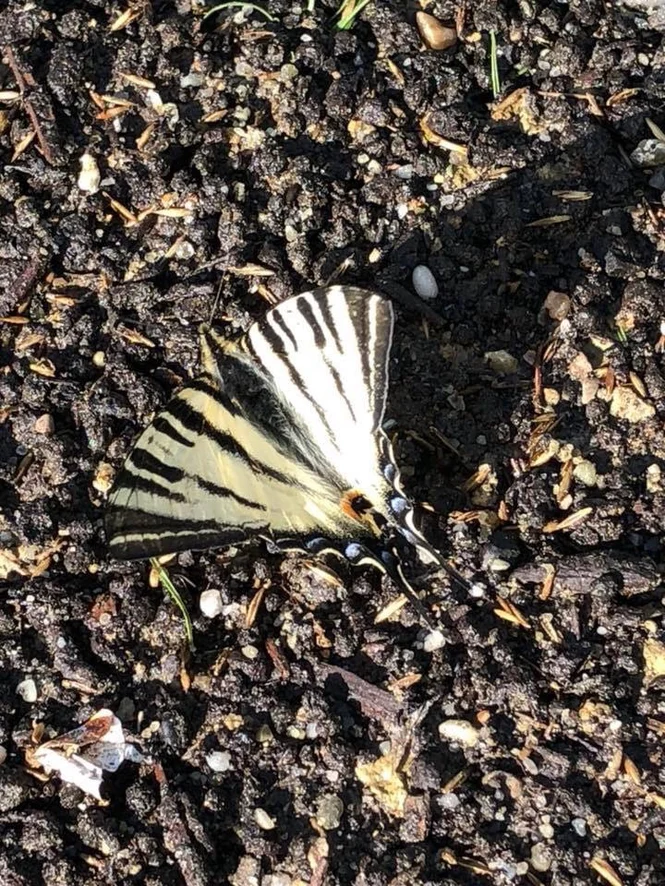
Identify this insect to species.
Iphiclides podalirius
